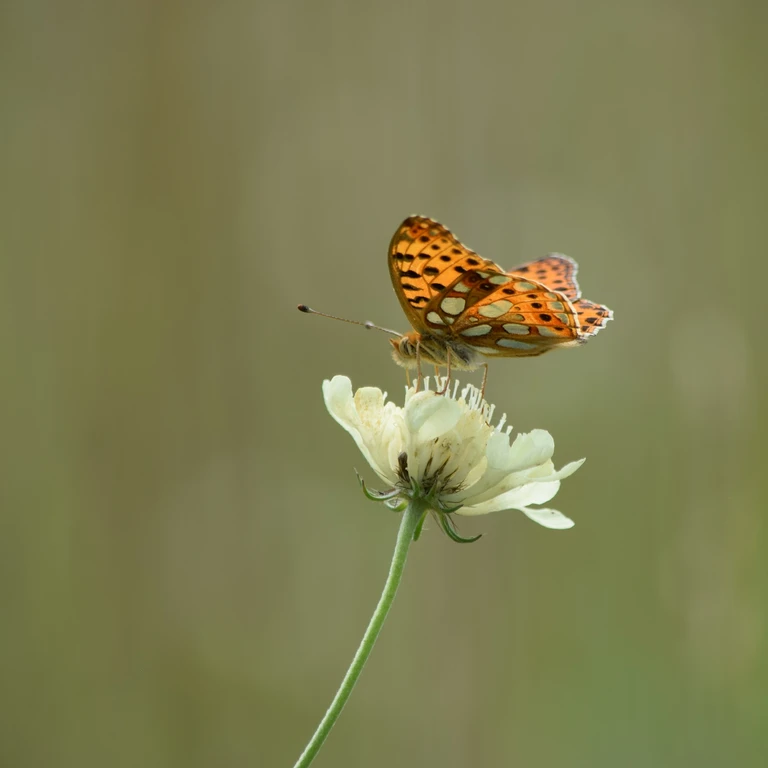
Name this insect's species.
Issoria lathonia
